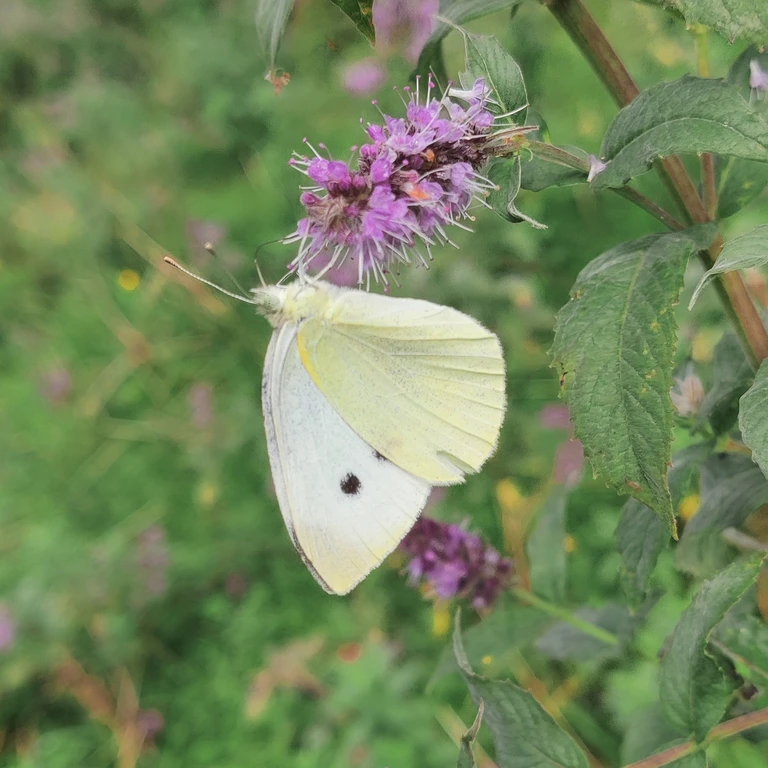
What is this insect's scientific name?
Pieris rapae
